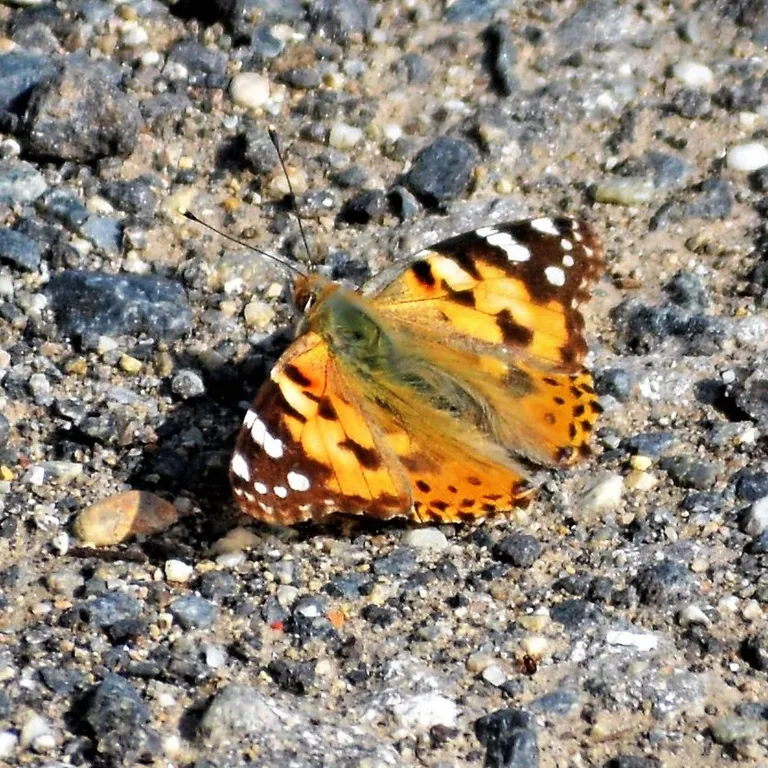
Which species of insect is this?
Vanessa cardui
